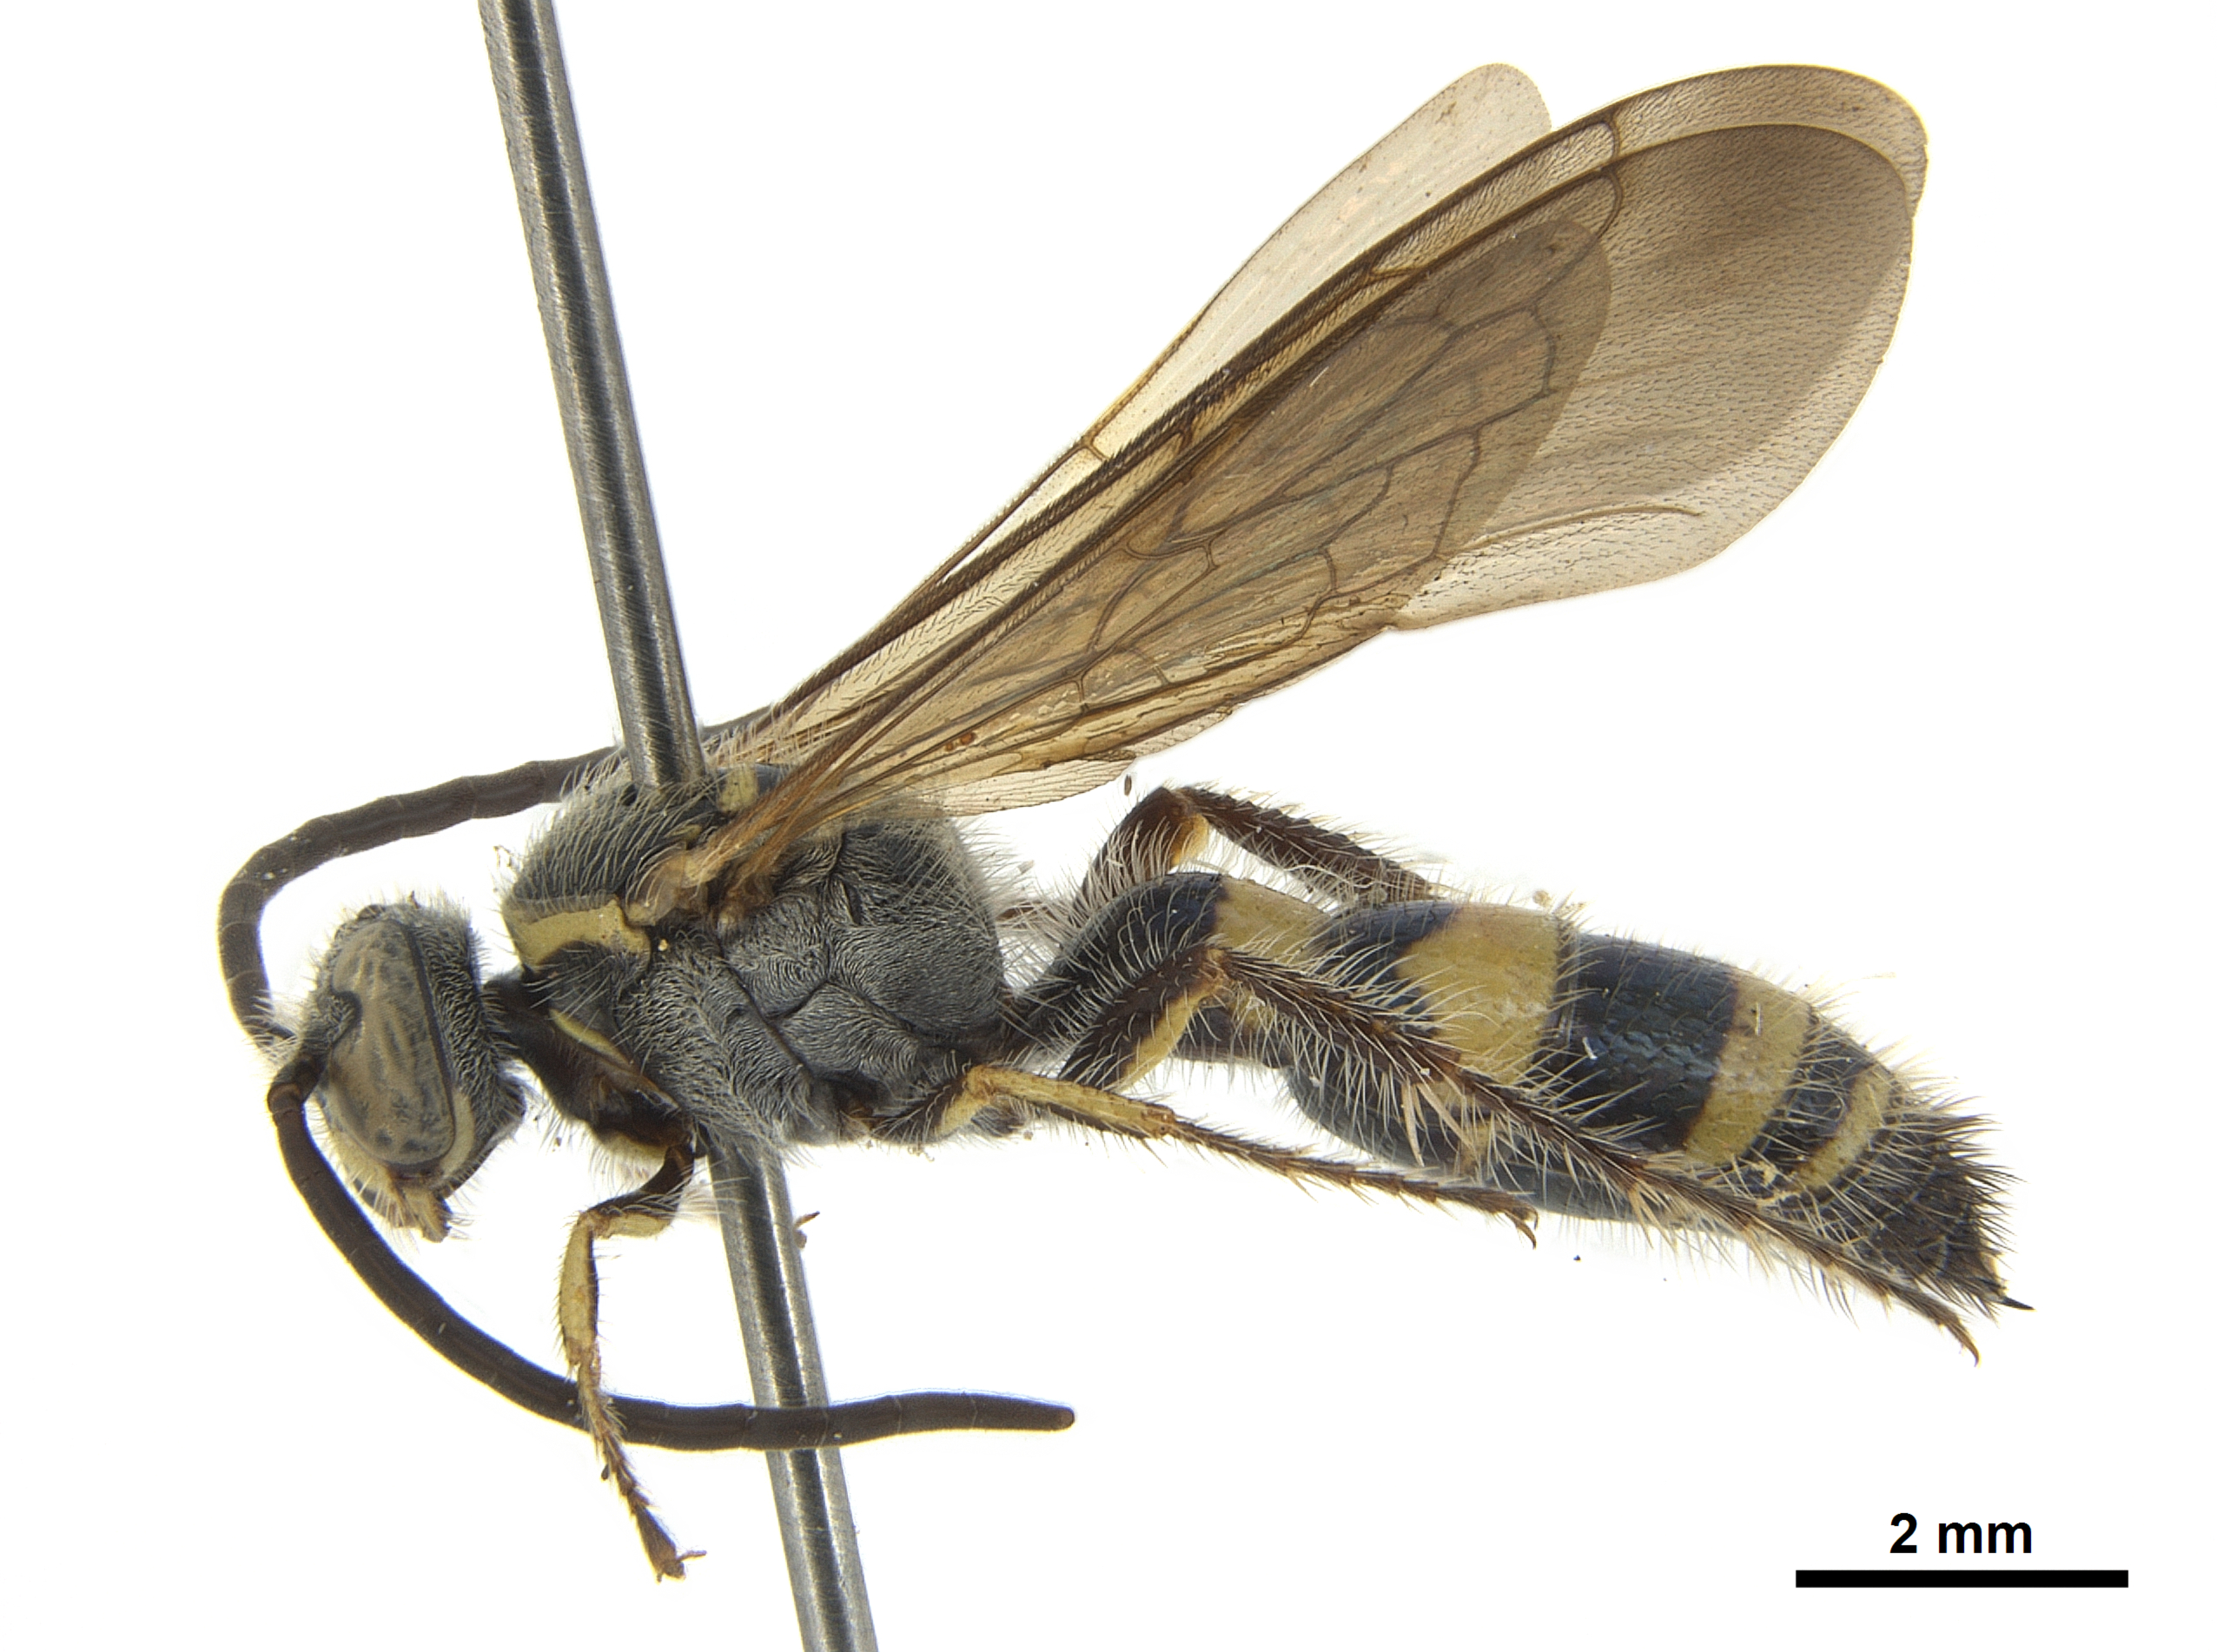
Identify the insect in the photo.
Phalerimeris phalerata
